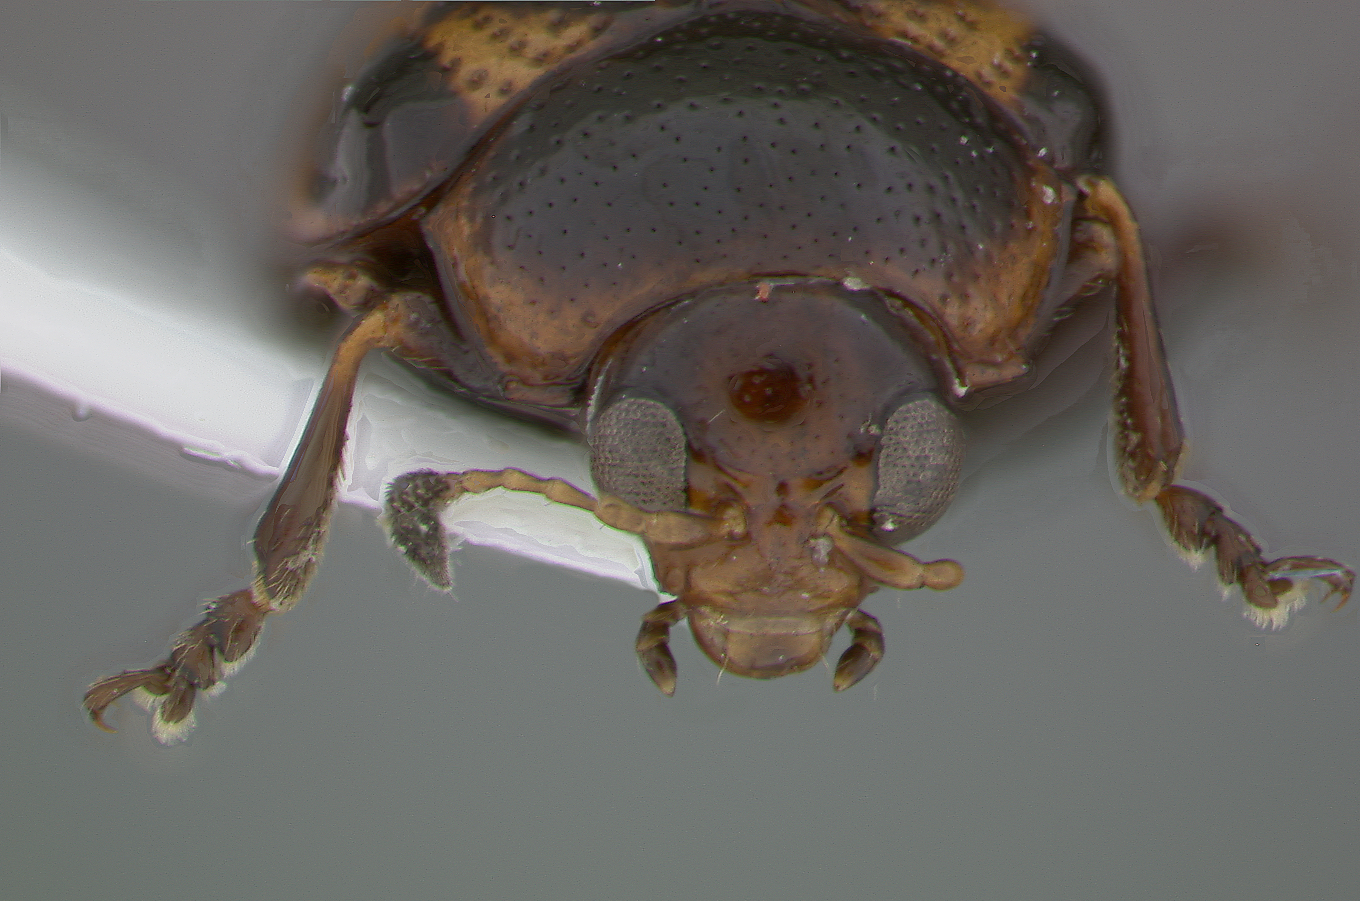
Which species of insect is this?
Phaelota assamensis
